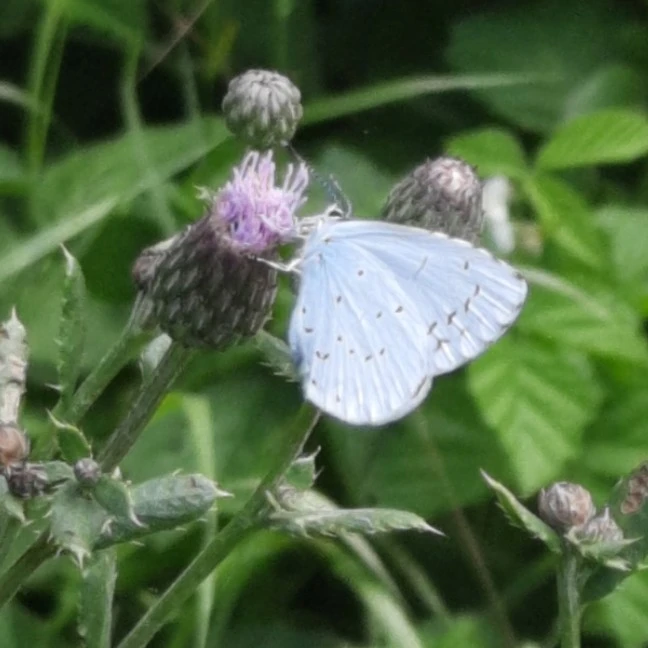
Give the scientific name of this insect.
Celastrina argiolus
